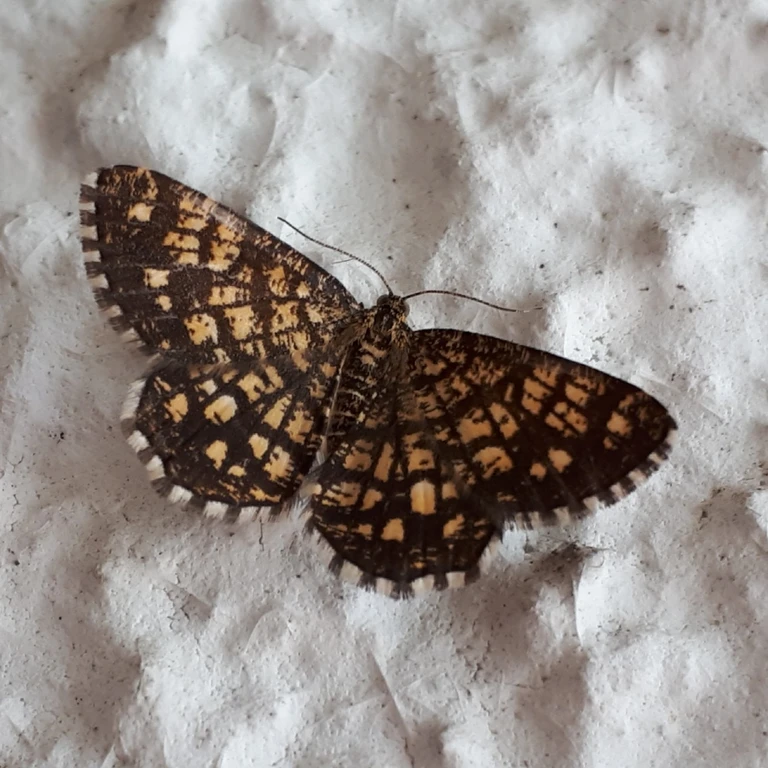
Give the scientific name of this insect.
Chiasmia clathrata
